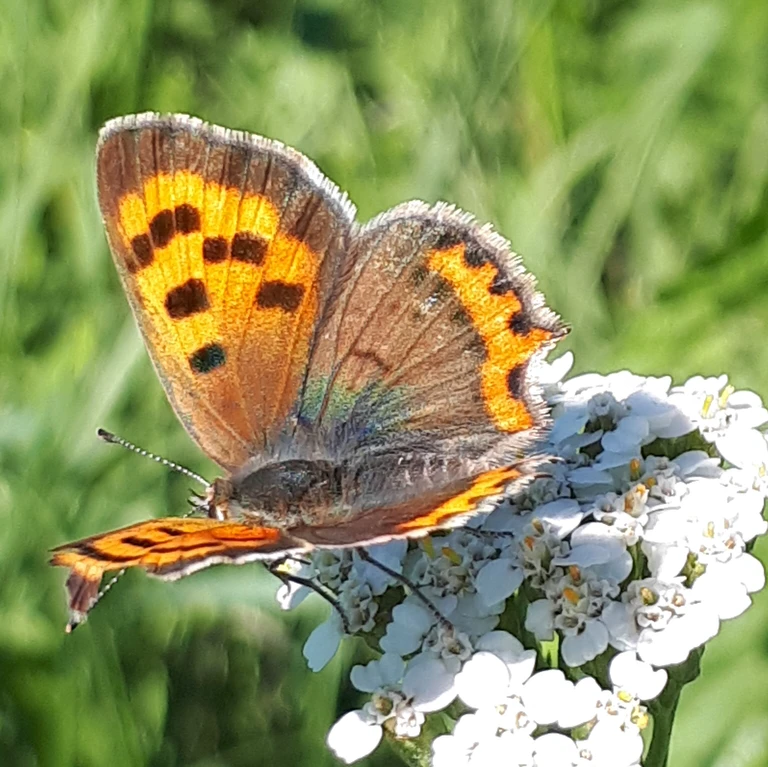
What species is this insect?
Lycaena phlaeas
